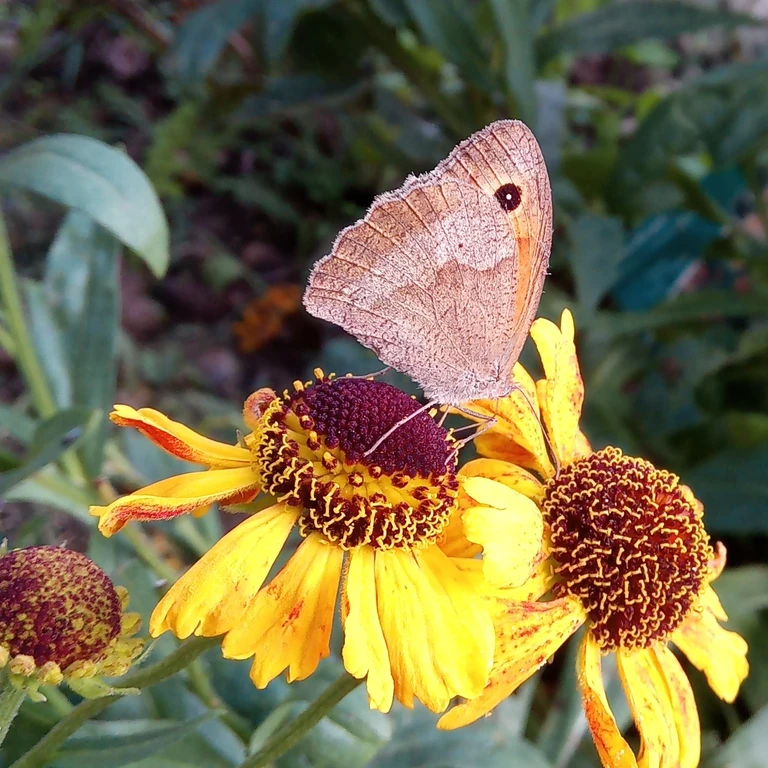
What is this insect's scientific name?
Maniola jurtina
